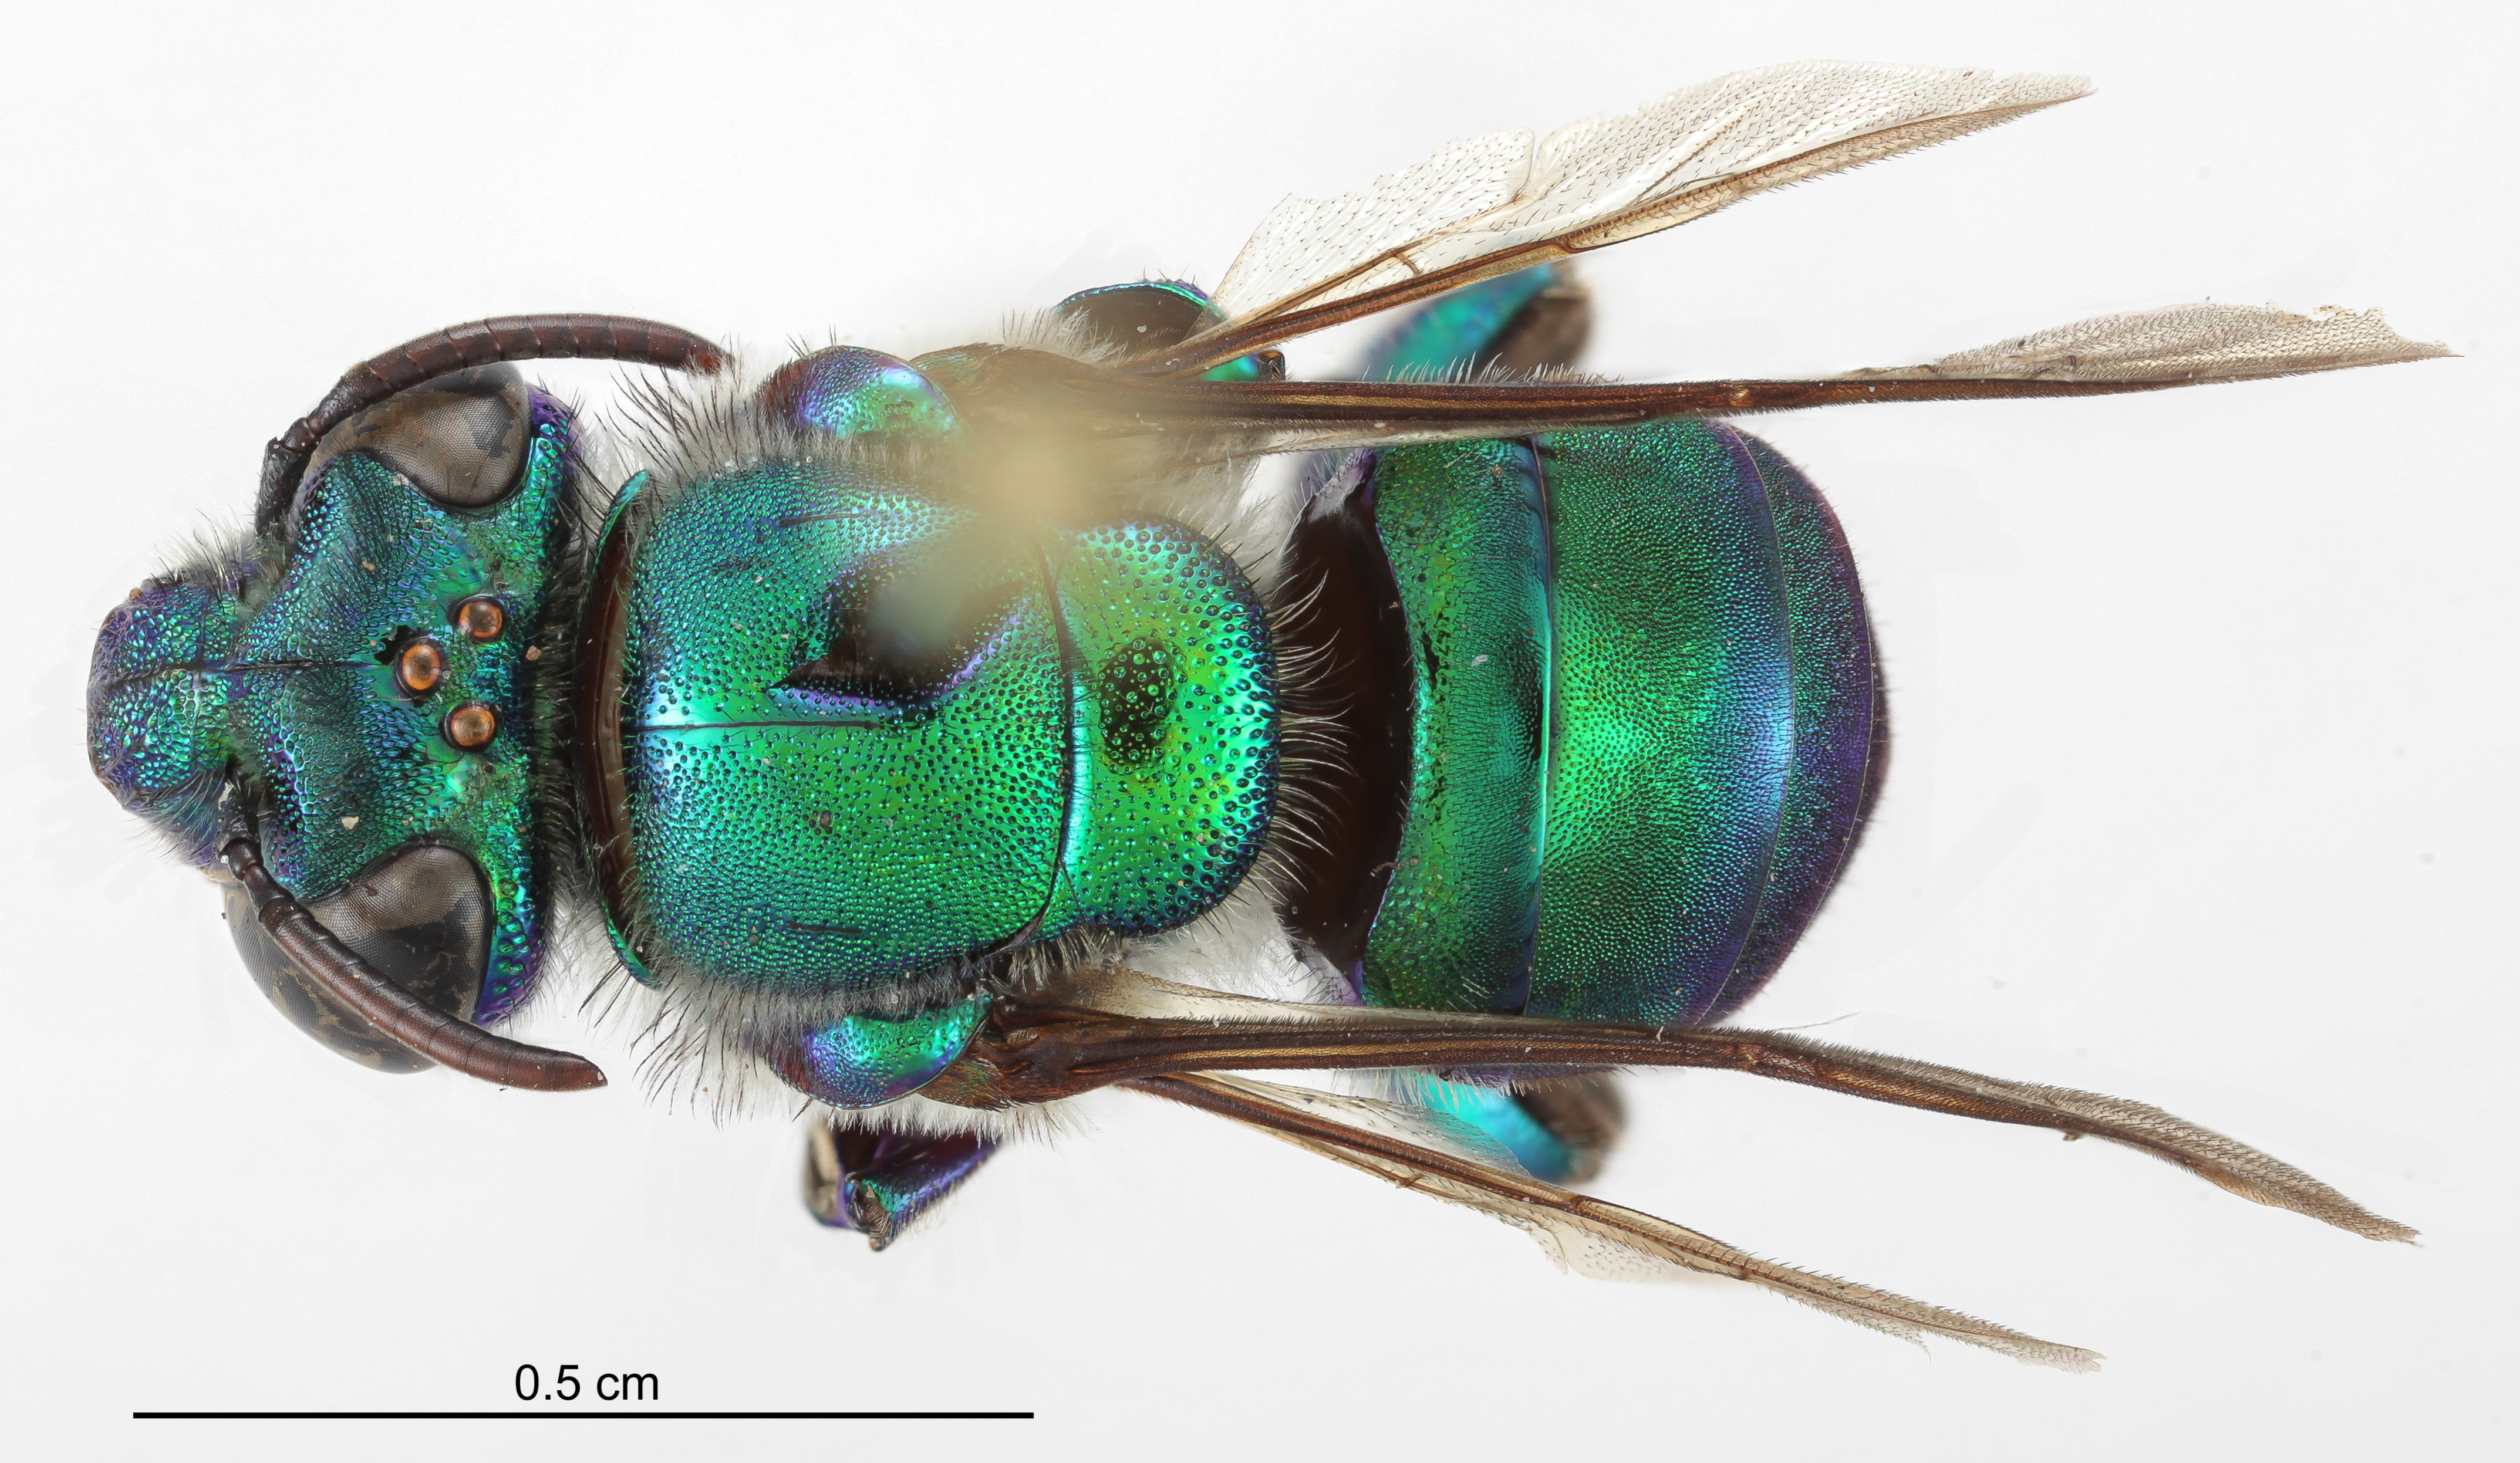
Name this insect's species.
Euglossa augaspis
